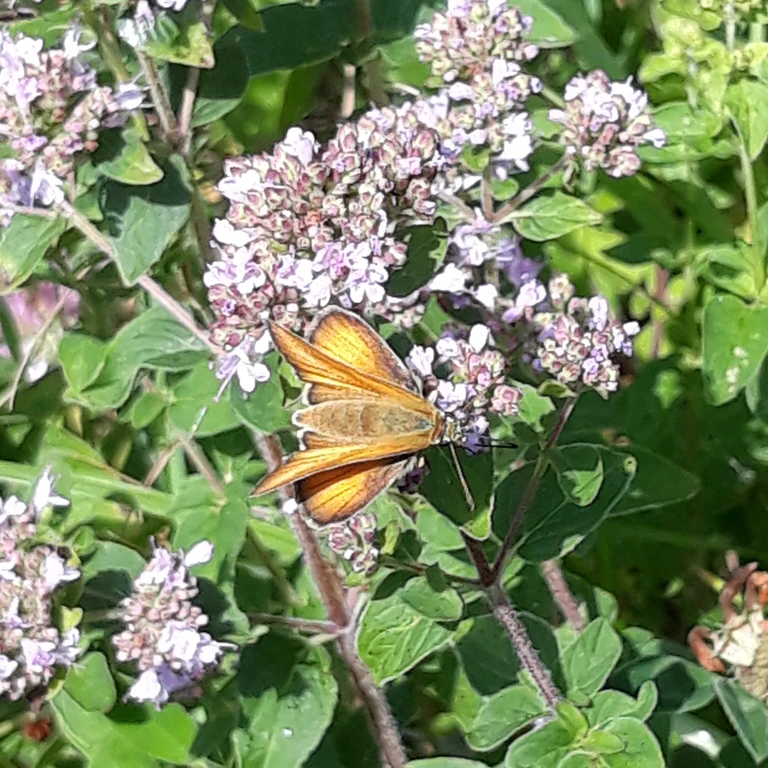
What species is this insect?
Ochlodes sylvanus (also Ochlodes venata)
